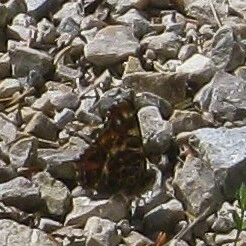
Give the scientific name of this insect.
Araschnia levana
